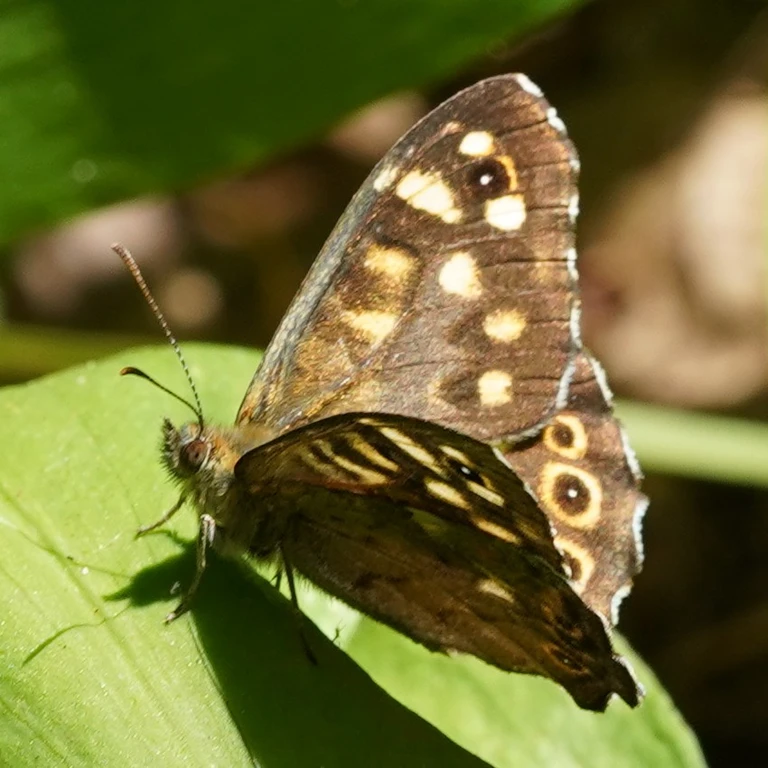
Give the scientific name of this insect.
Pararge aegeria
